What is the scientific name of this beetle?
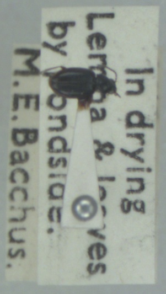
Bembidion clarkei
